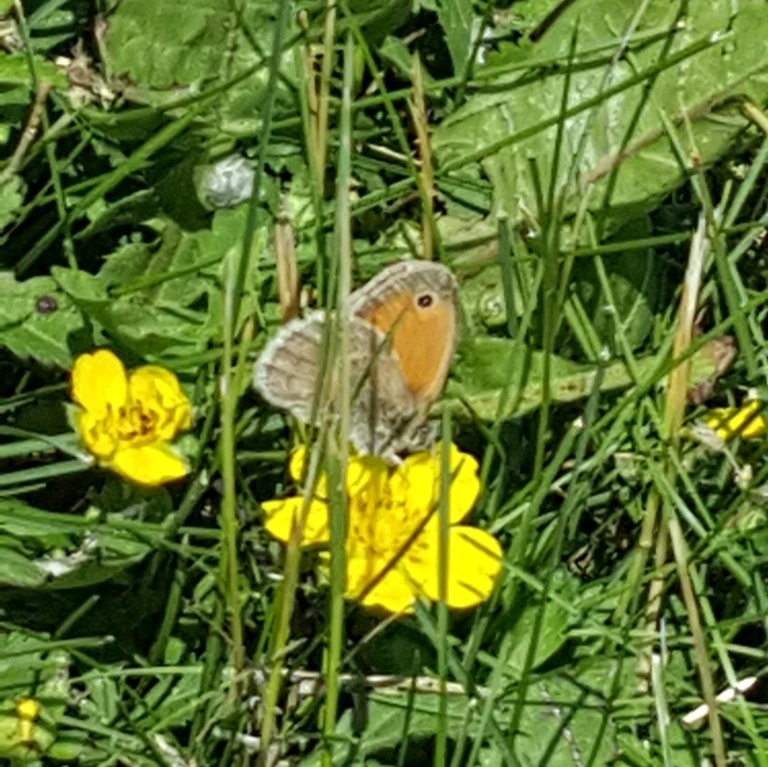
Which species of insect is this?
Coenonympha pamphilus
